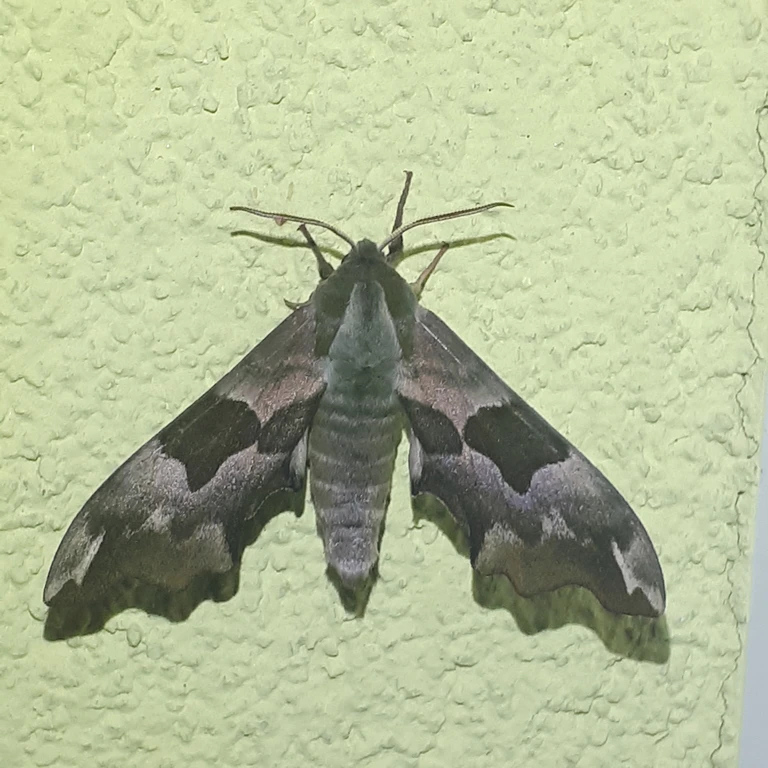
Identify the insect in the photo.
Mimas tiliae
